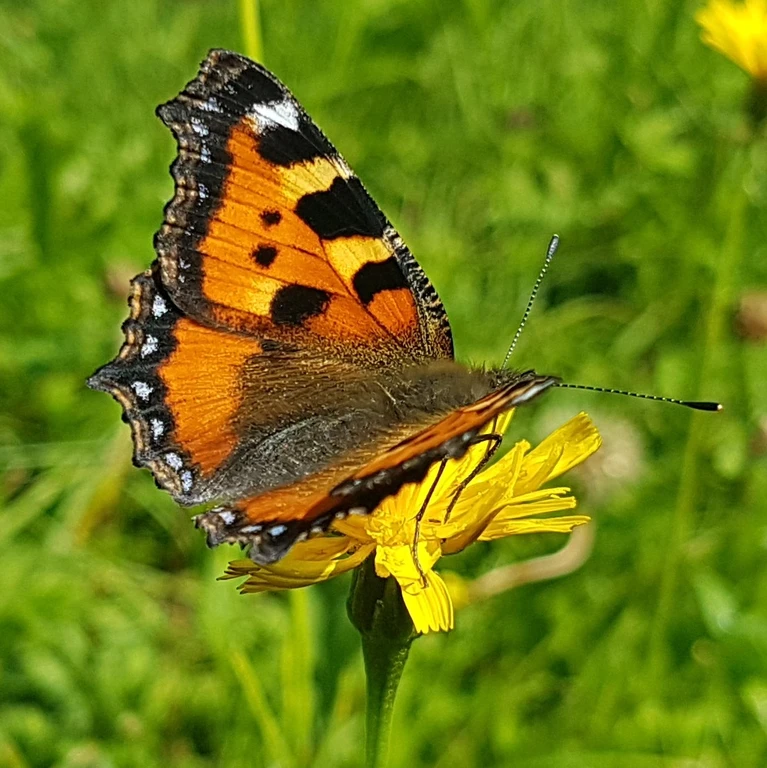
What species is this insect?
Aglais urticae
